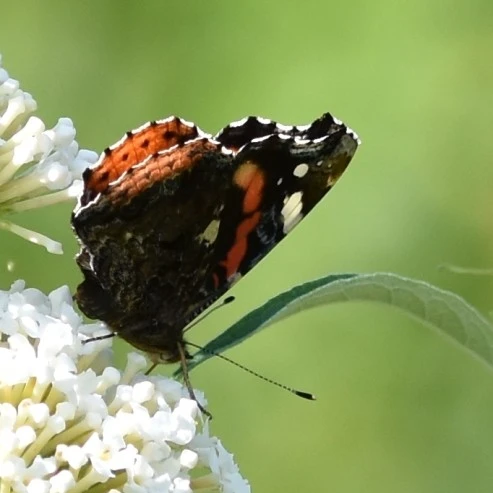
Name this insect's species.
Vanessa atalanta
